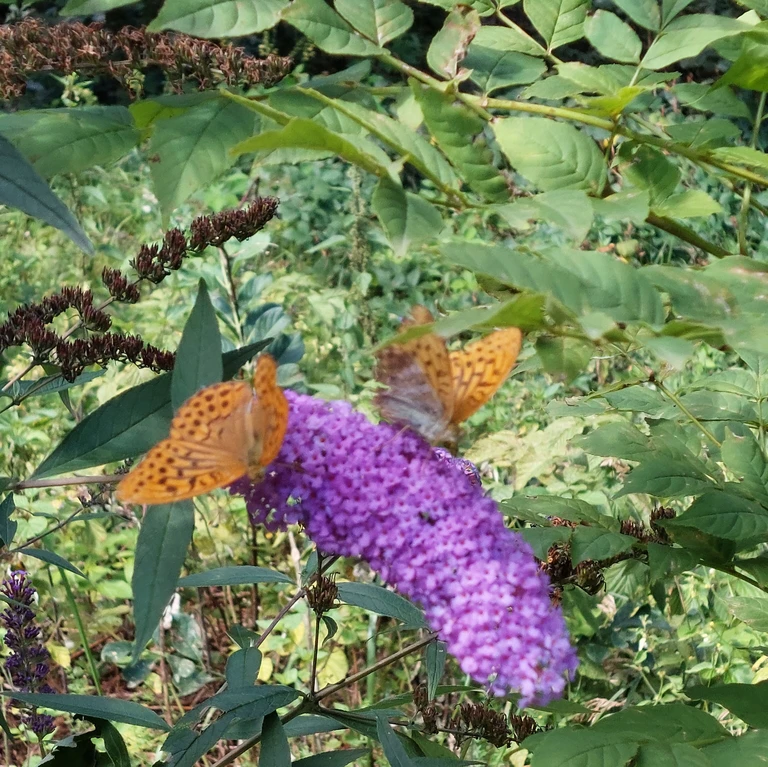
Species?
Argynnis paphia
